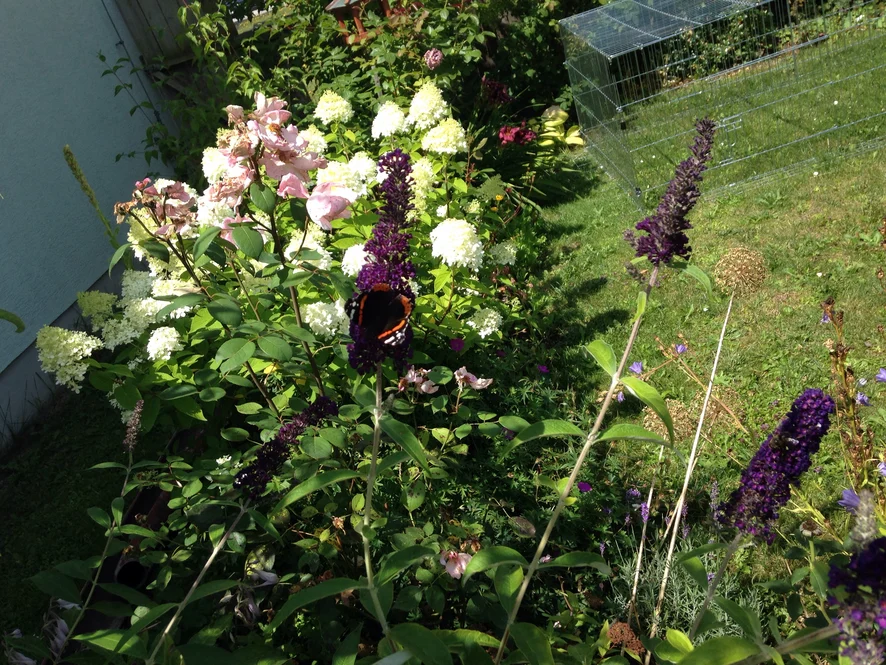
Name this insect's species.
Vanessa atalanta
